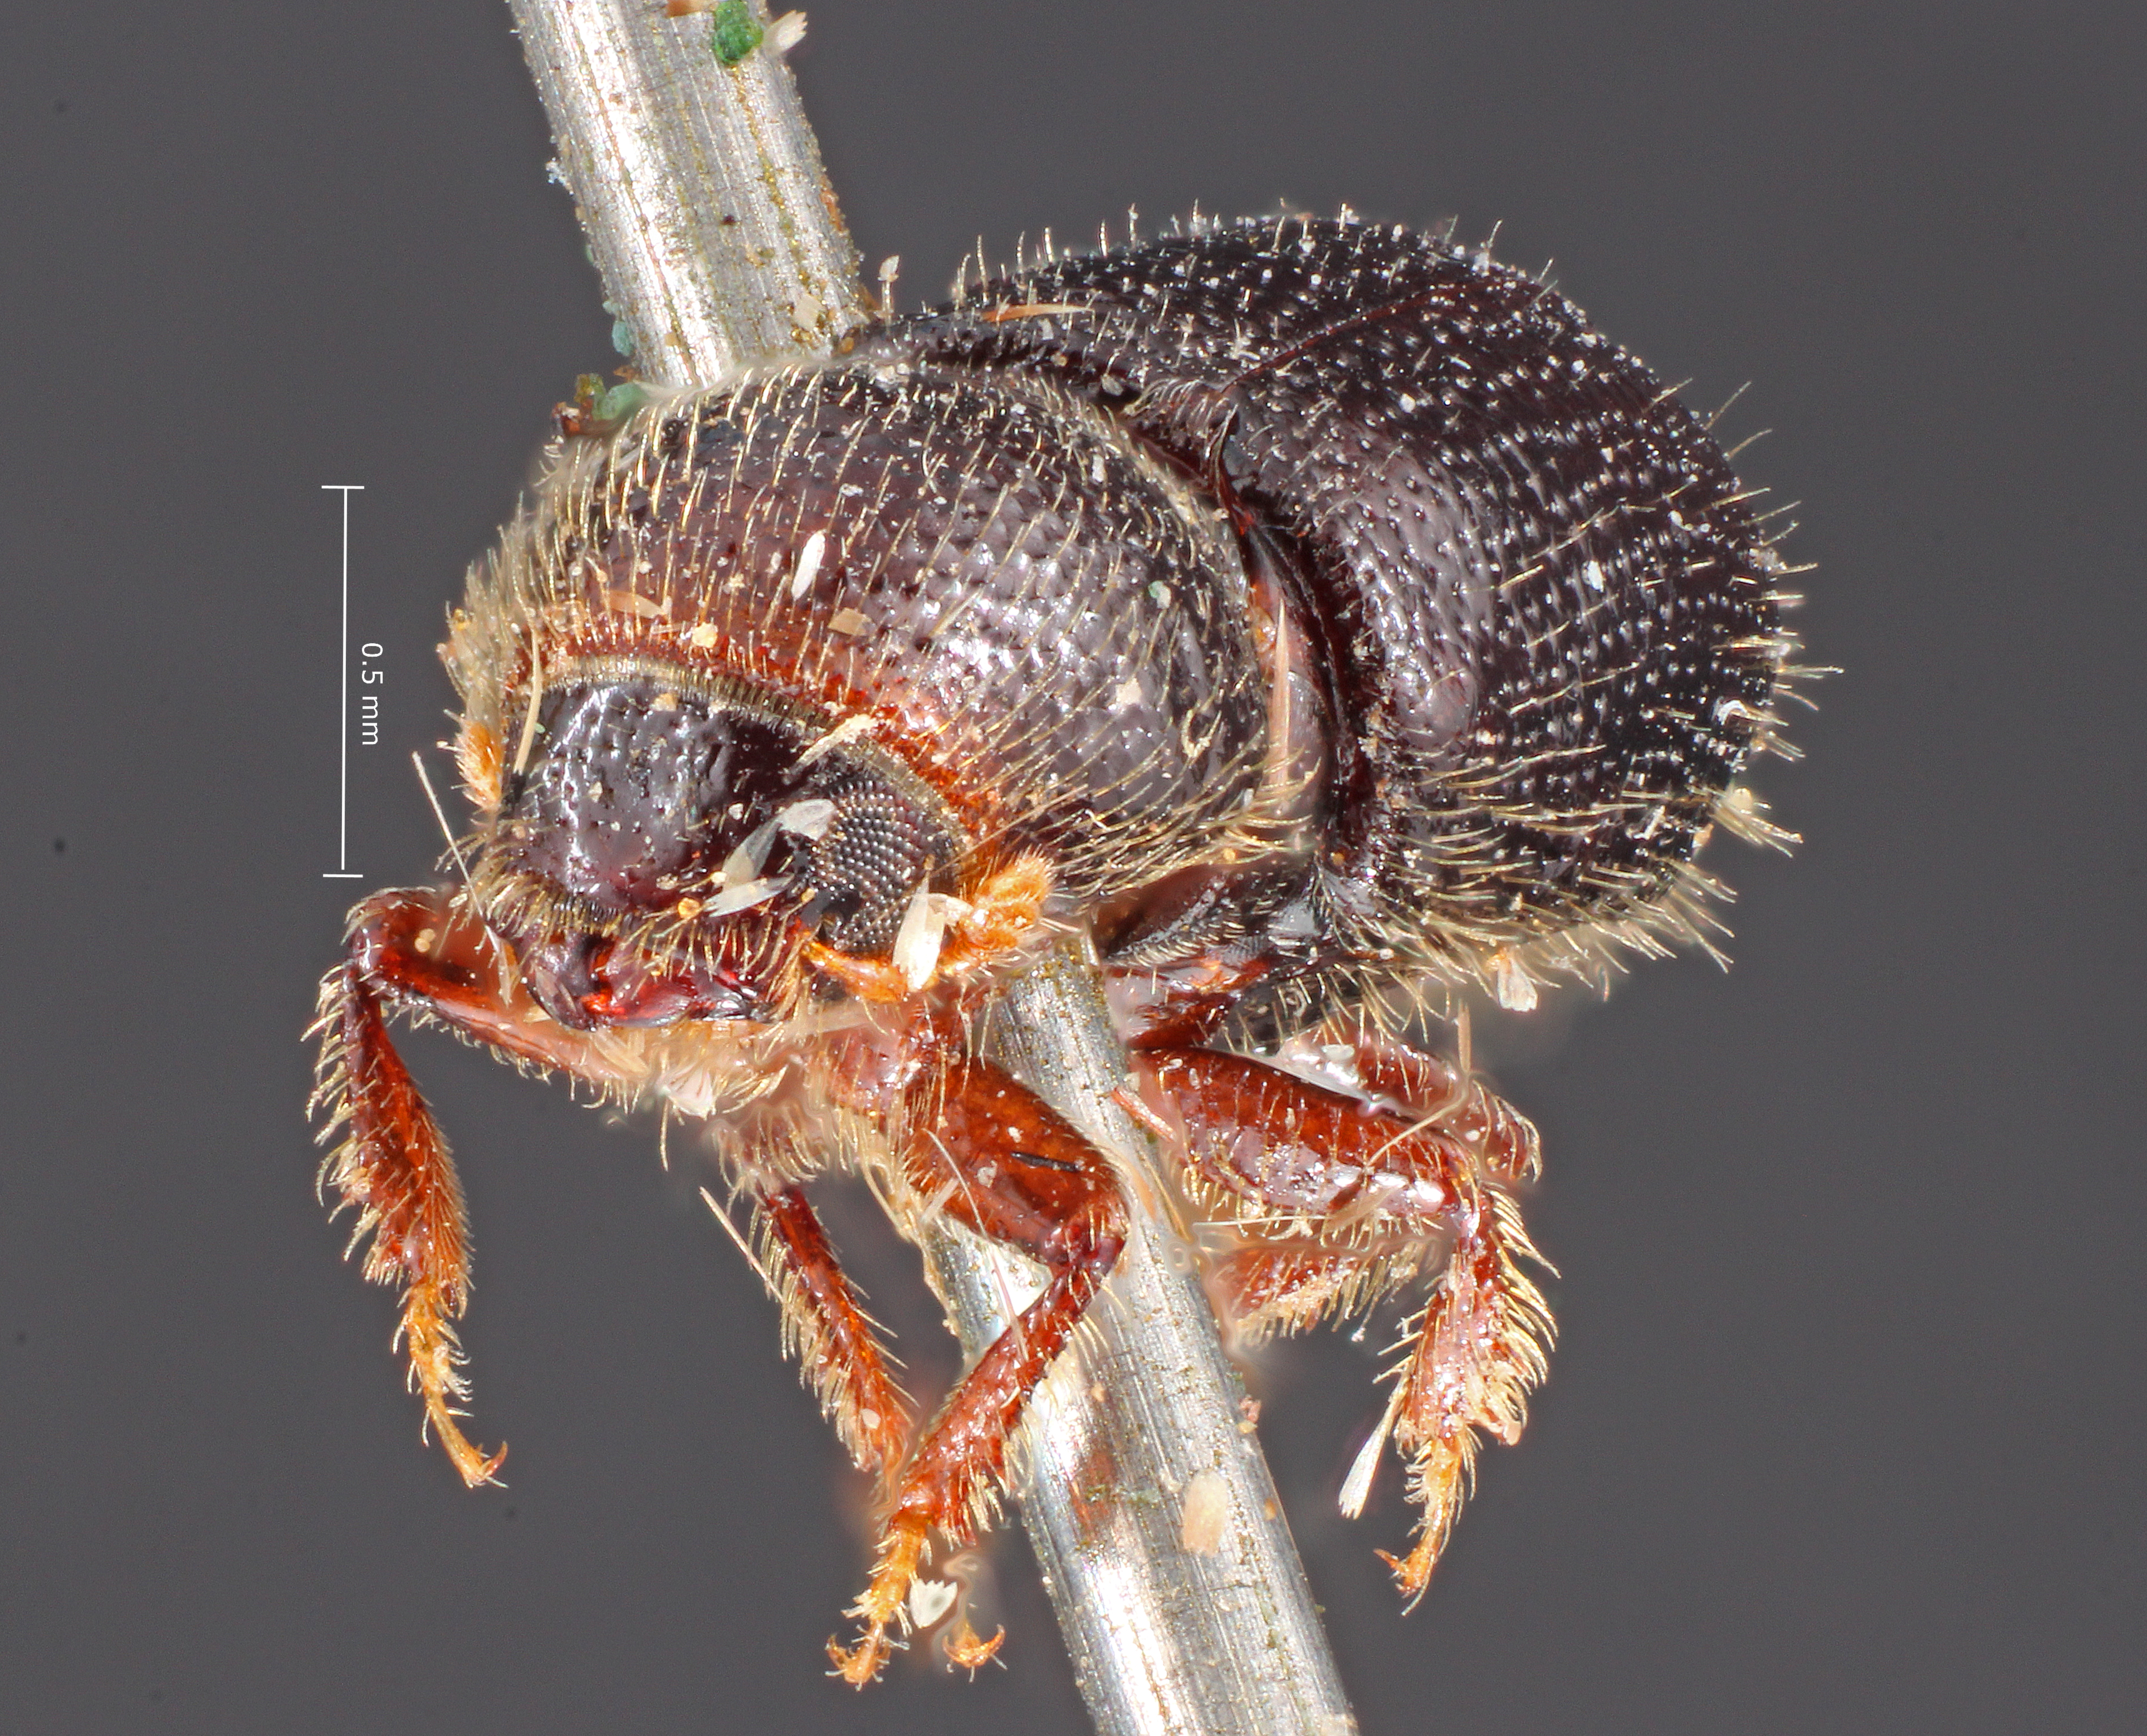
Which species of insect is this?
Conophthorus clunicus
